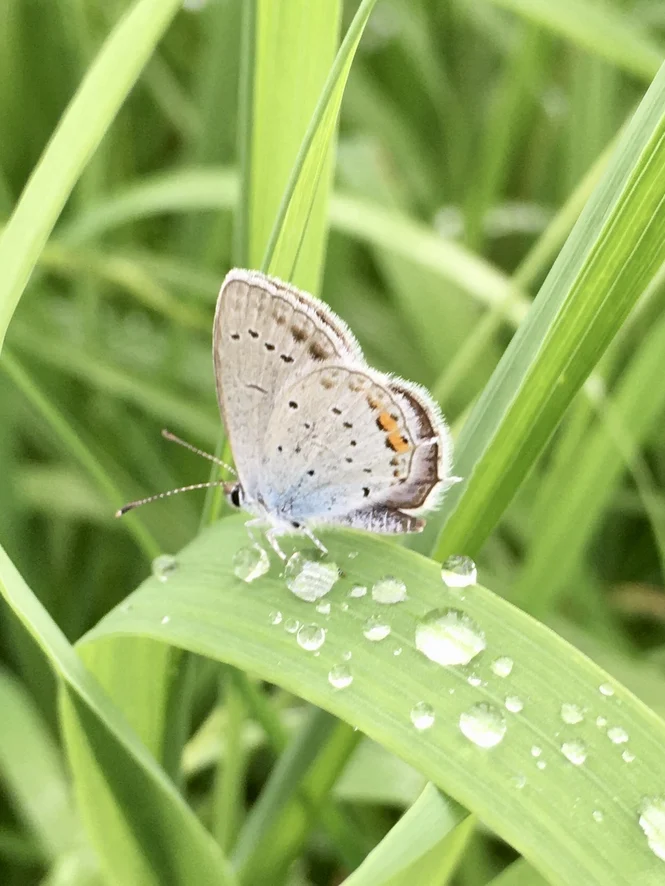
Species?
Cupido argiades (also Elkalyce argiades)
